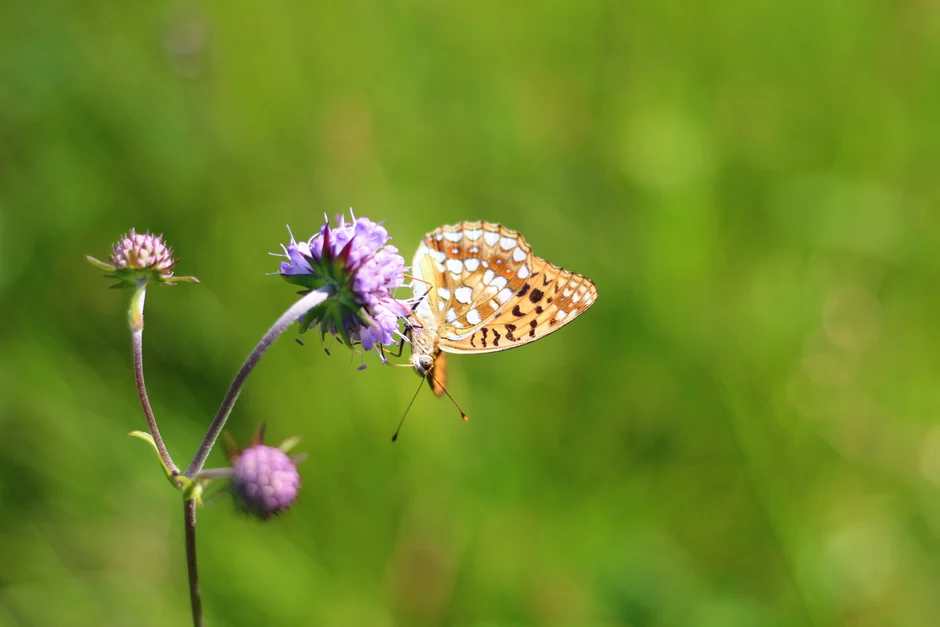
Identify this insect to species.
Fabriciana adippe
